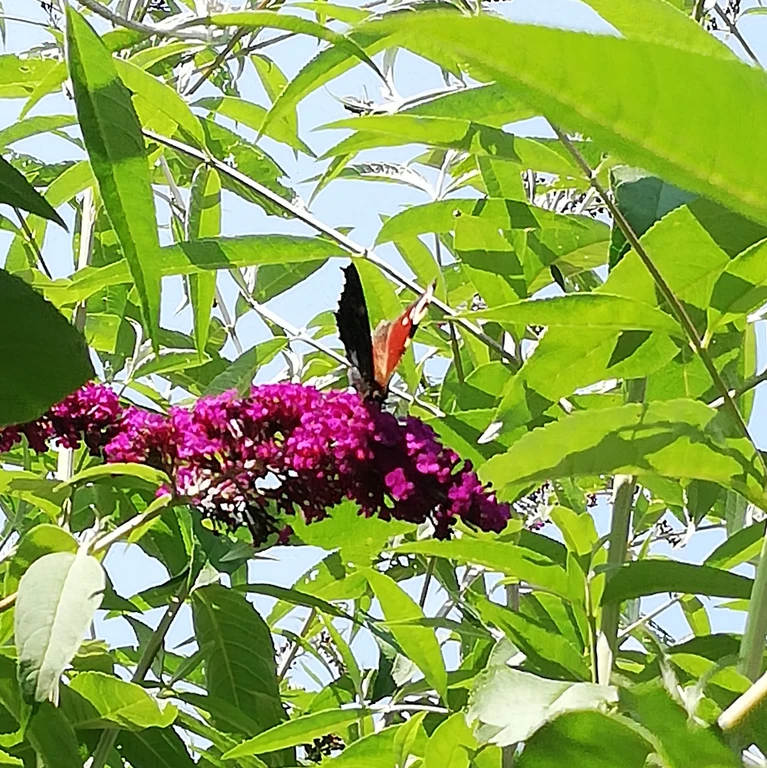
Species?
Aglais io
